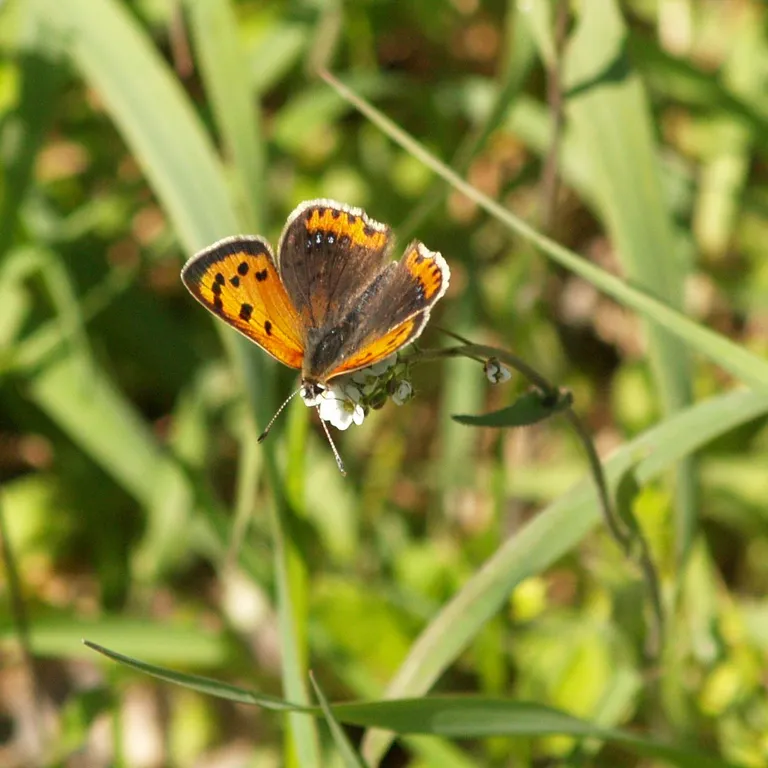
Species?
Lycaena phlaeas
